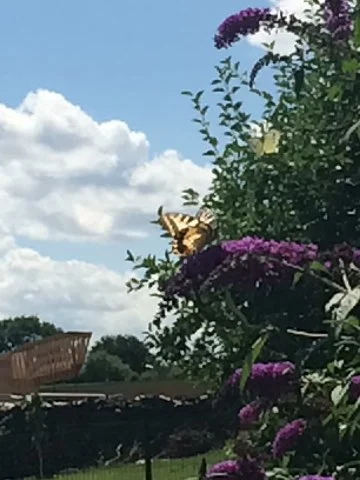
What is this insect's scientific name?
Papilio machaon
